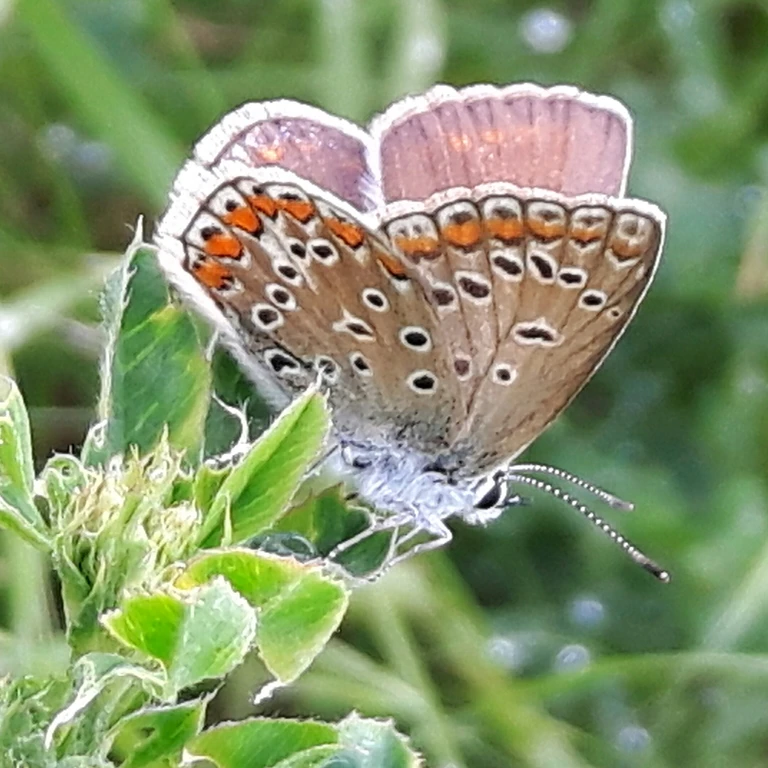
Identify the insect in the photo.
Polyommatus icarus
